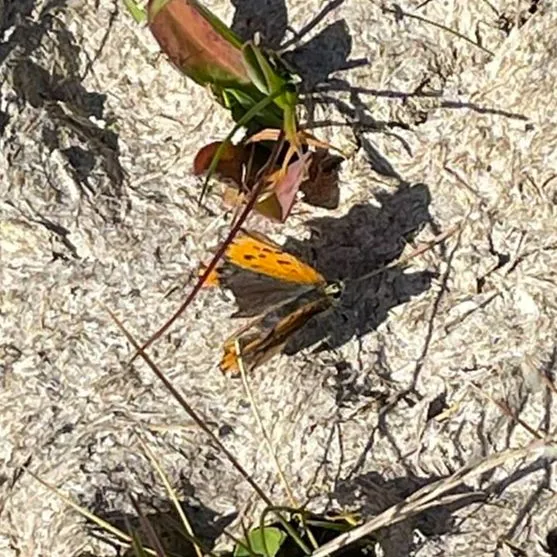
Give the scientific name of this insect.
Lycaena phlaeas
